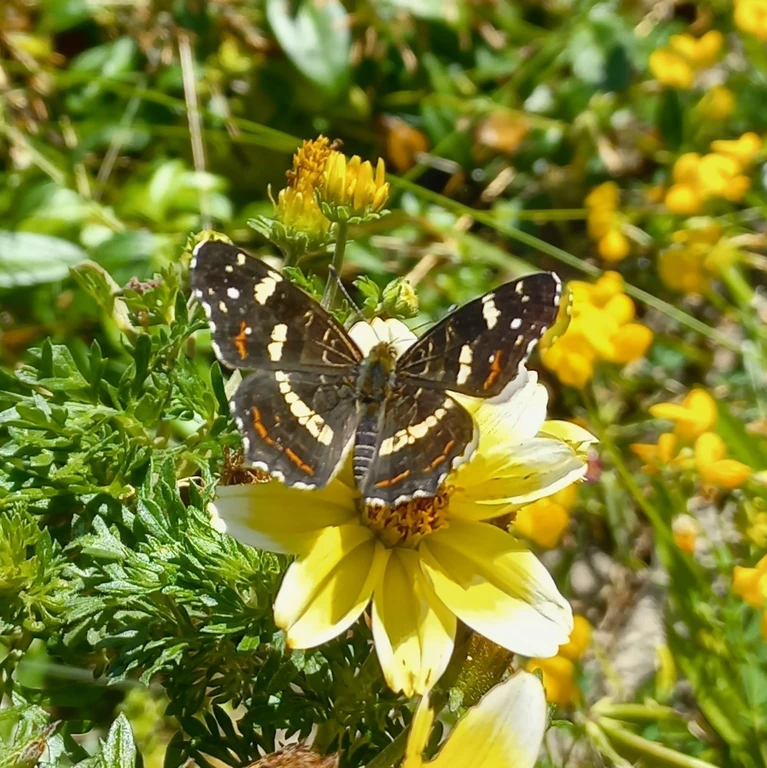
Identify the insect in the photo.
Araschnia levana
